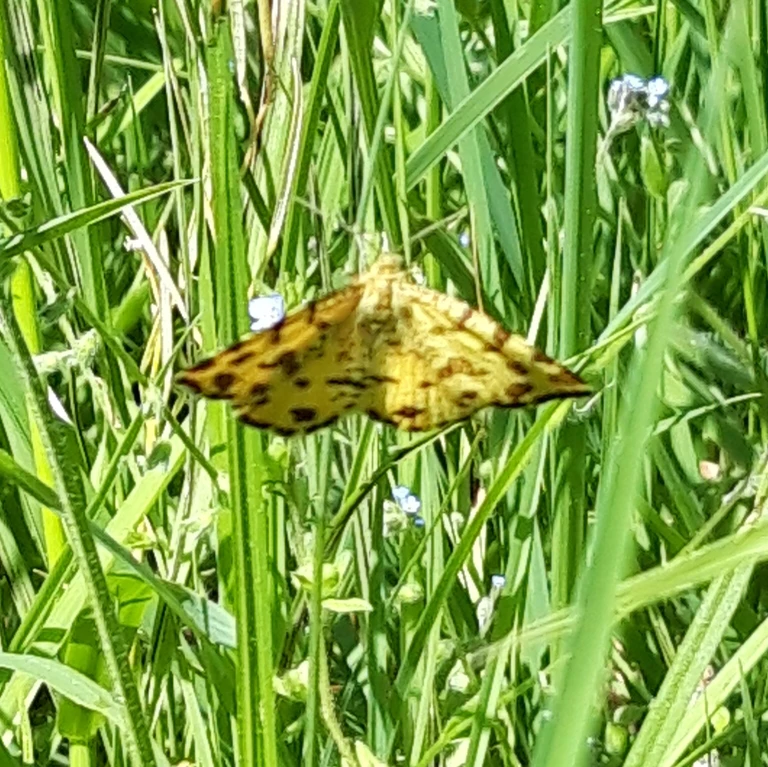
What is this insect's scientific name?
Pseudopanthera macularia
